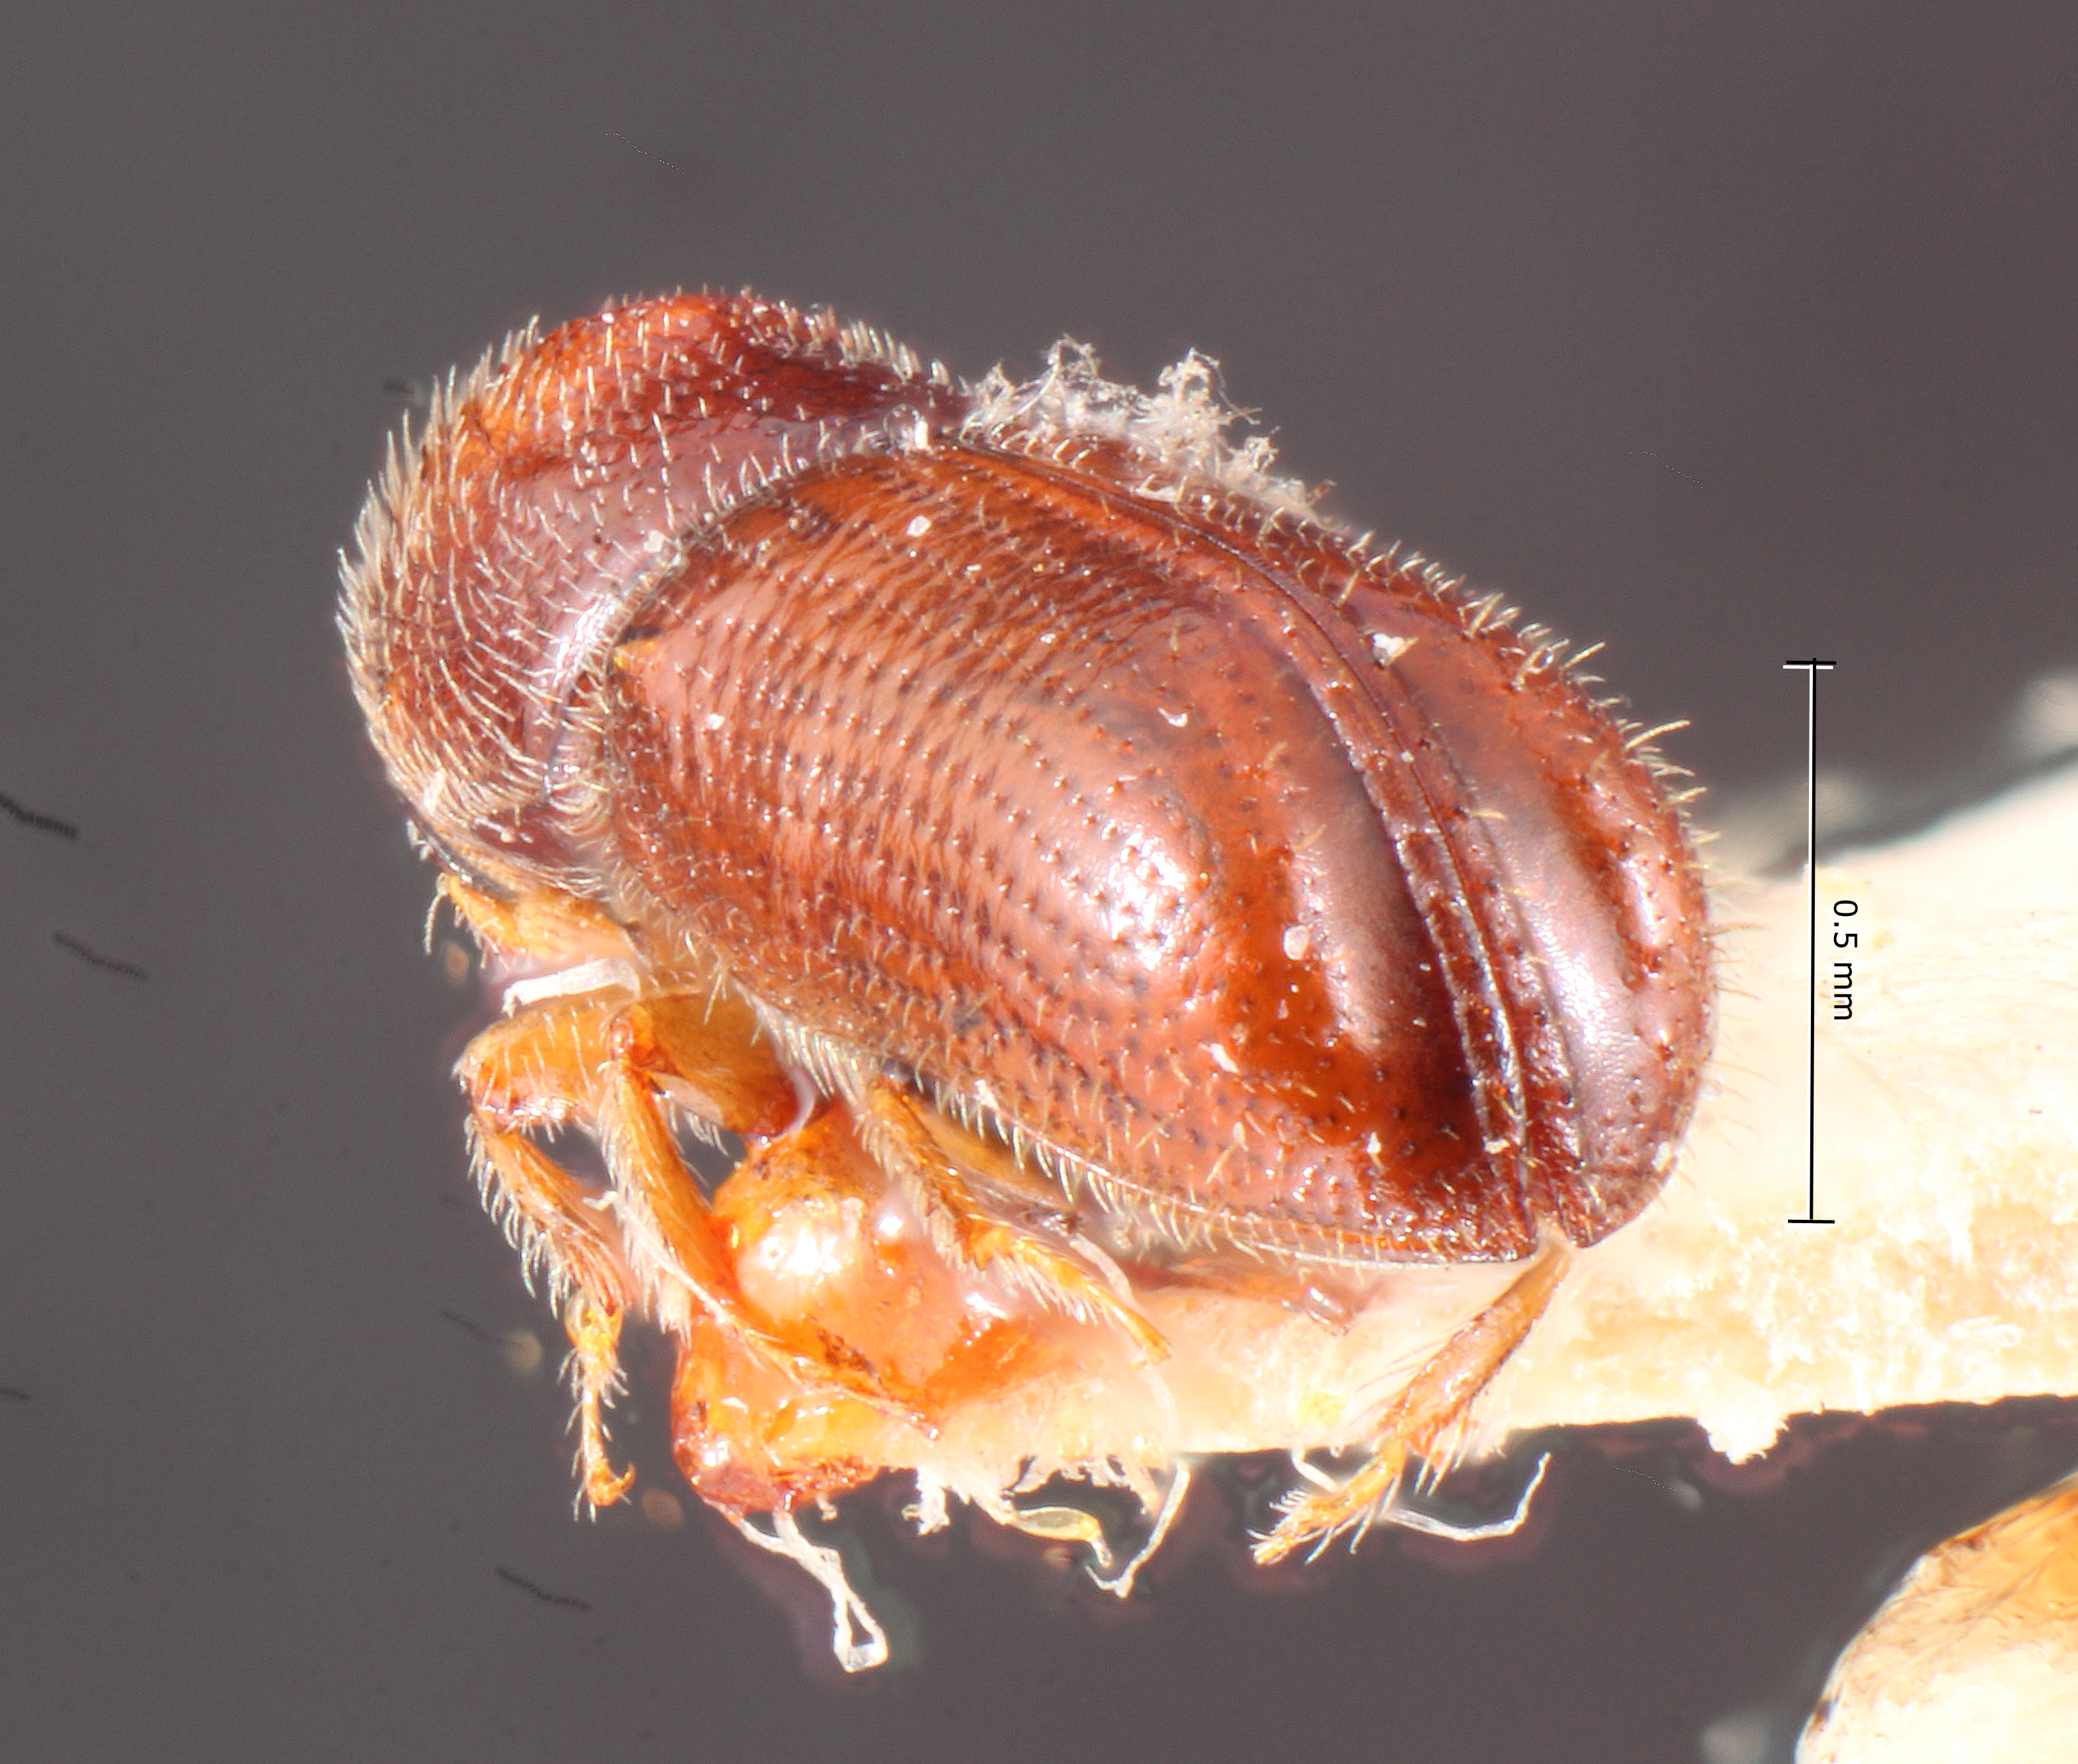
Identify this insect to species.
Pityophthorus solers
